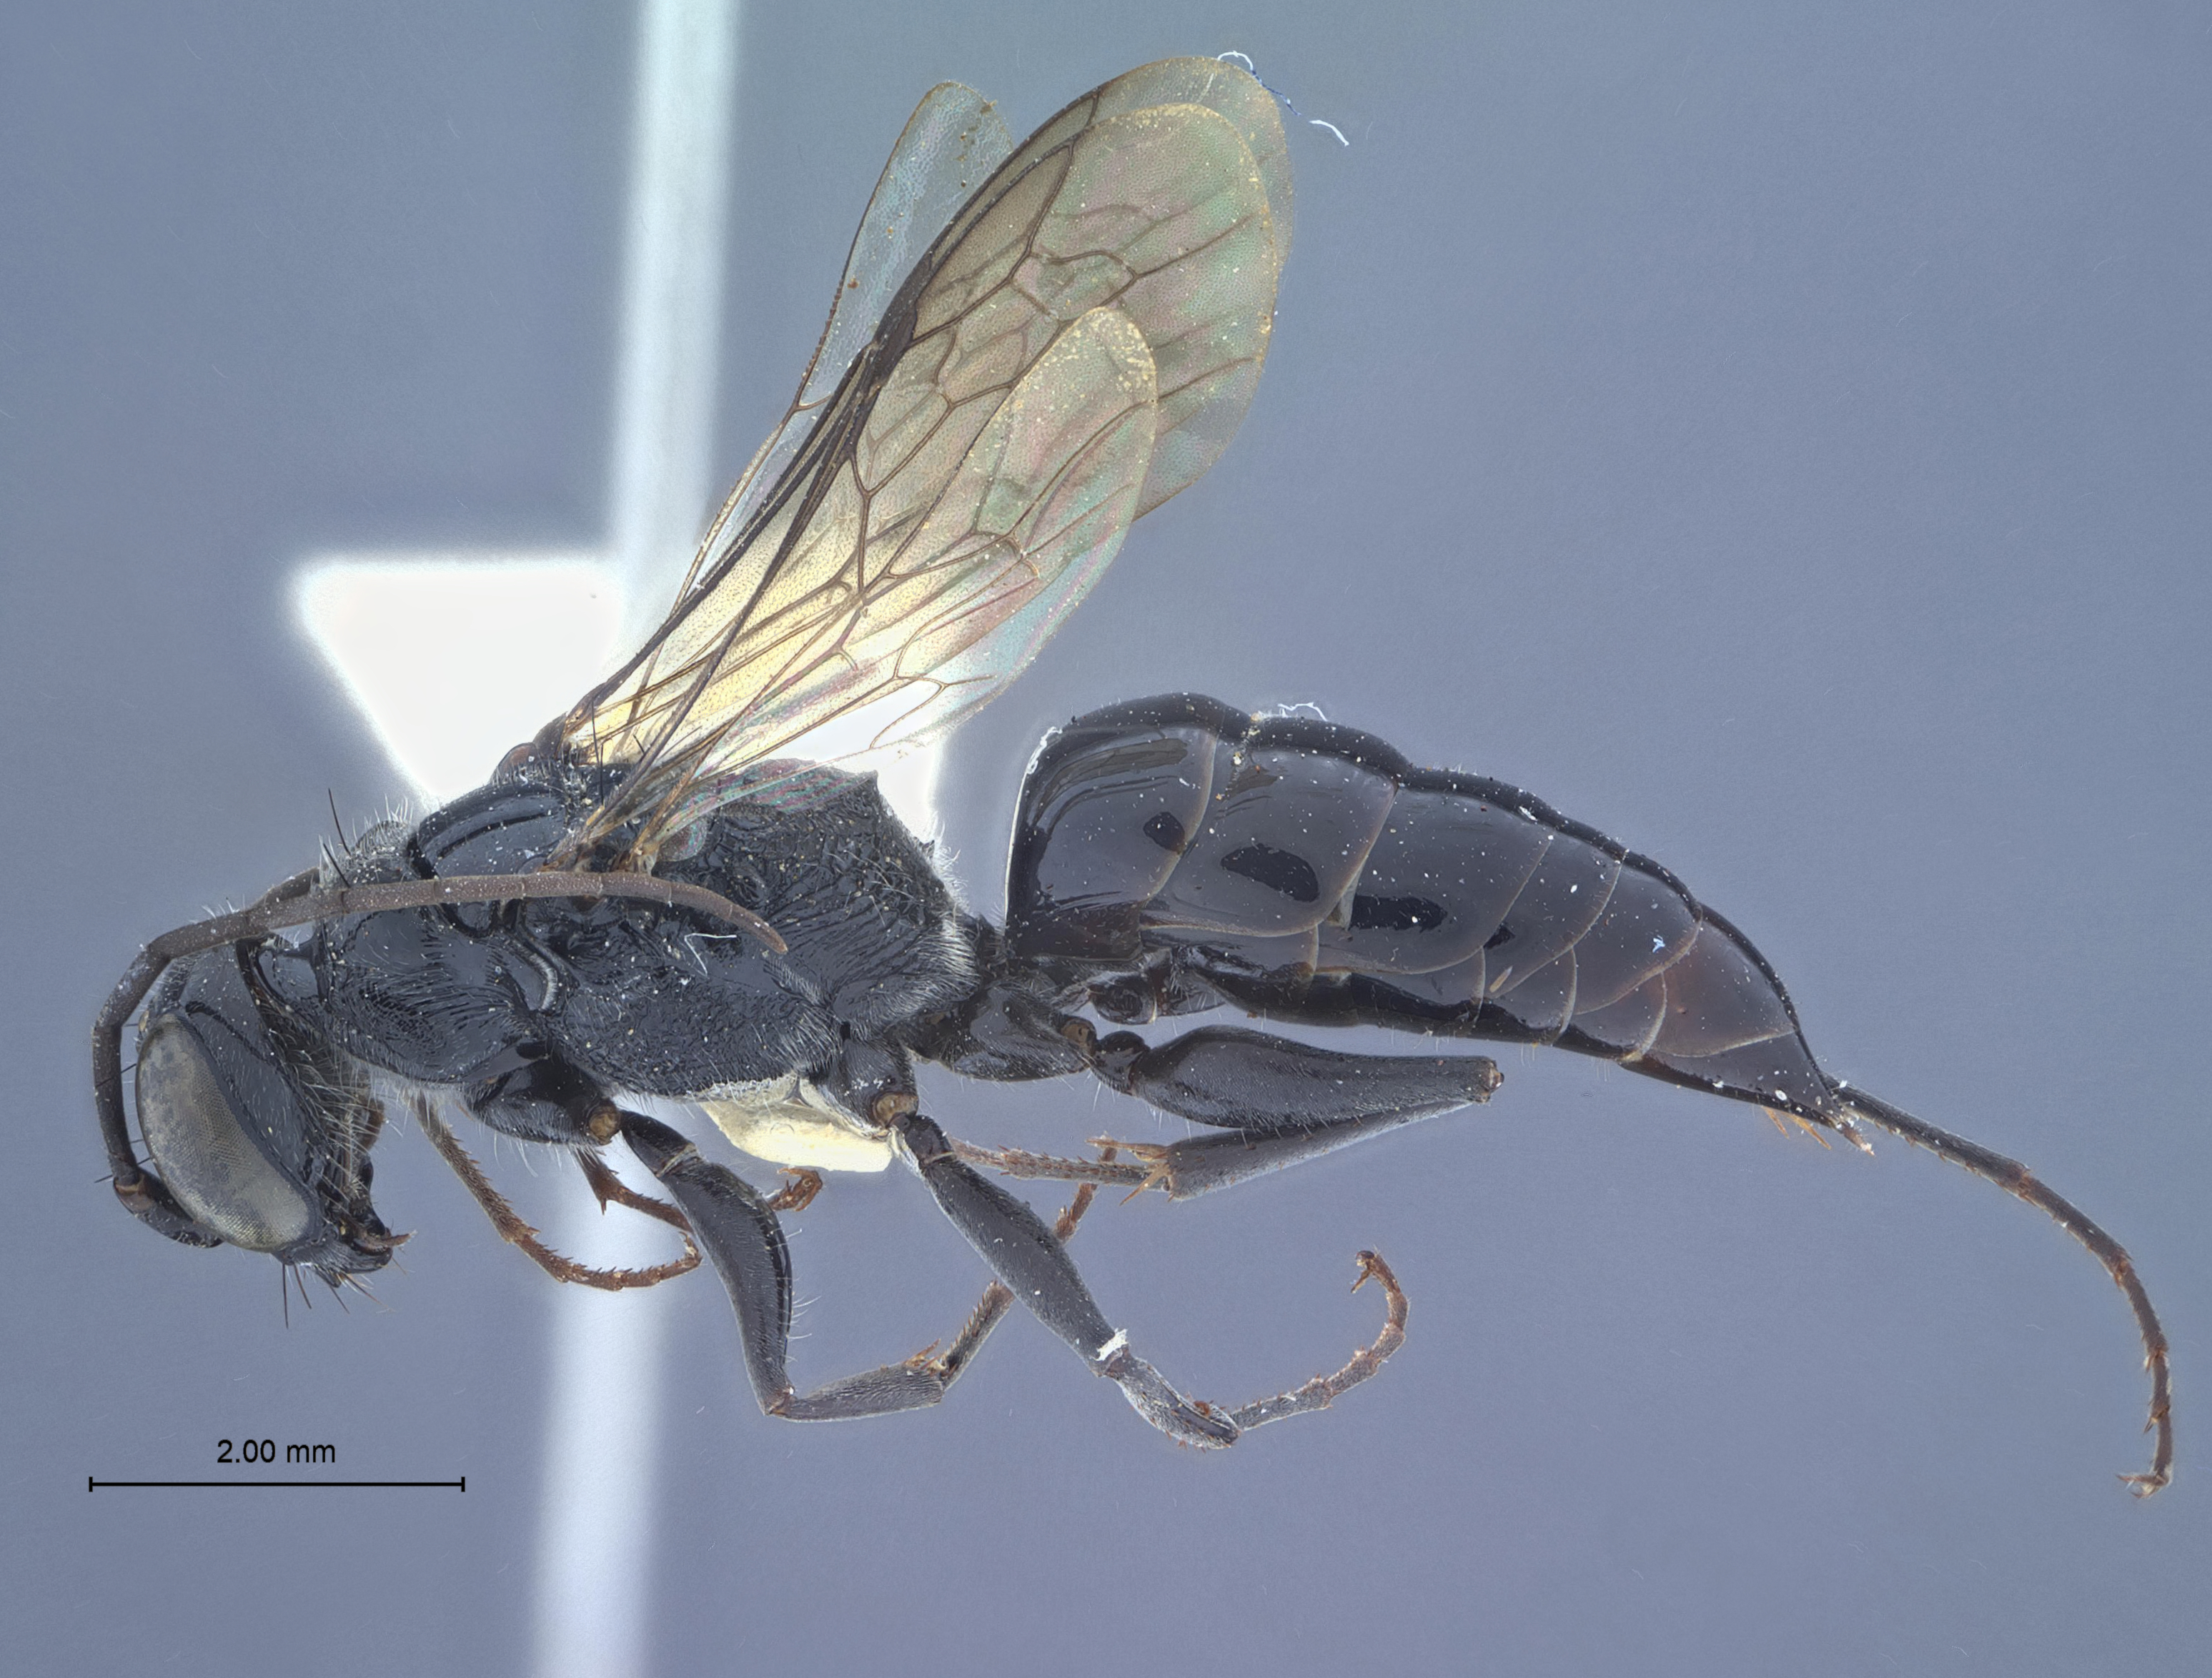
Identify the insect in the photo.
Dolichurus amamiensis
